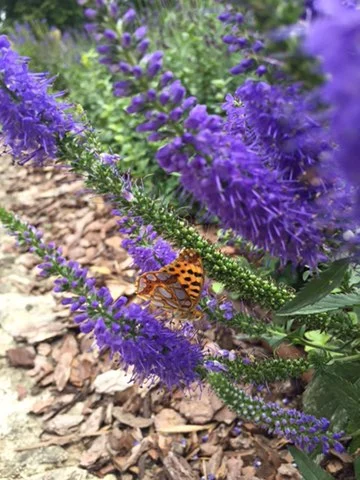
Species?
Issoria lathonia
